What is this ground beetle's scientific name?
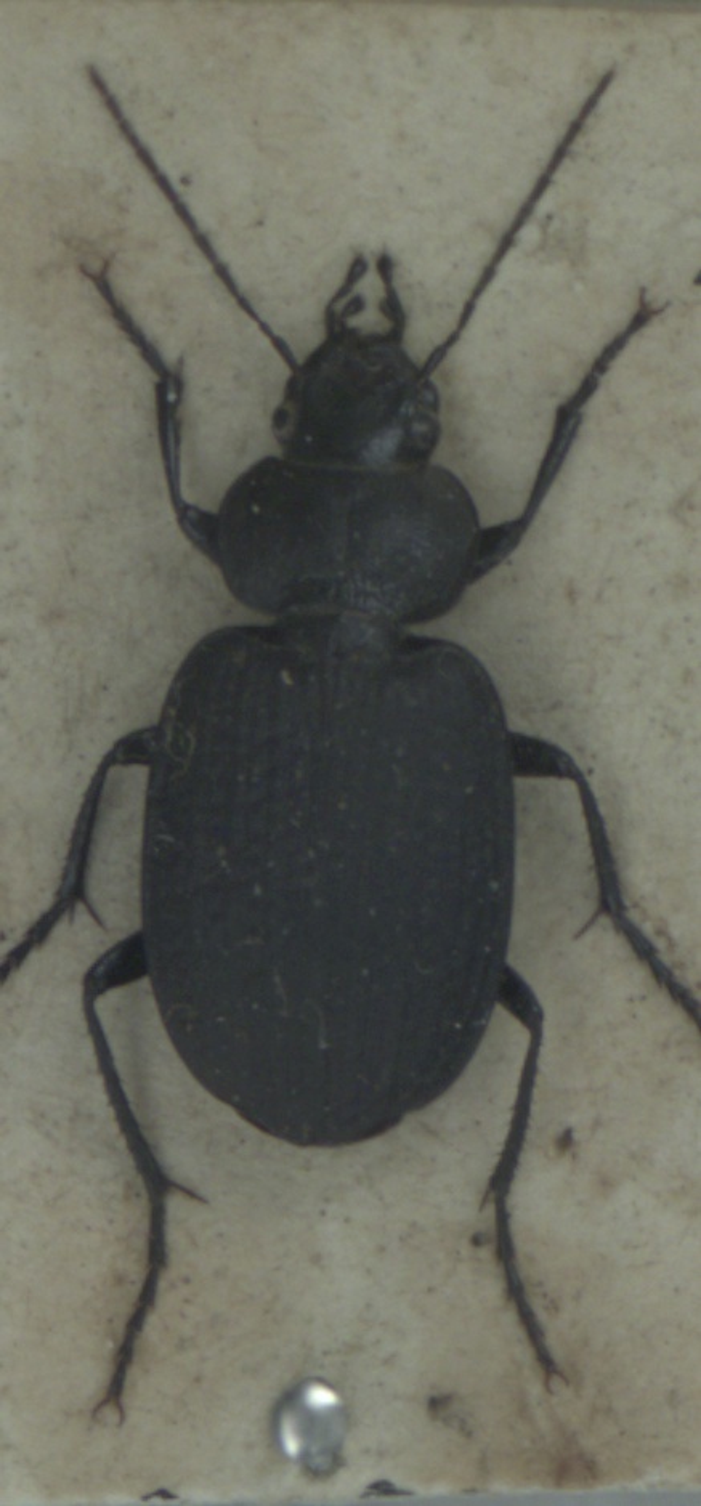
Licinus punctatulus
